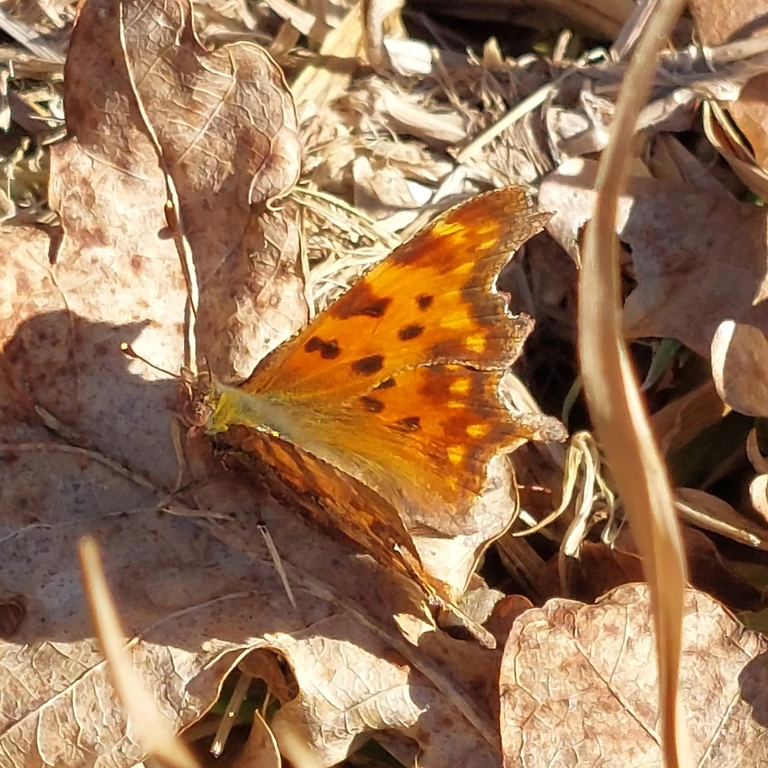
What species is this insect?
Polygonia c-album
